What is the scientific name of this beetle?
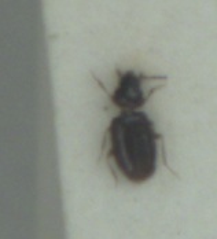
Tachys bistriatus
